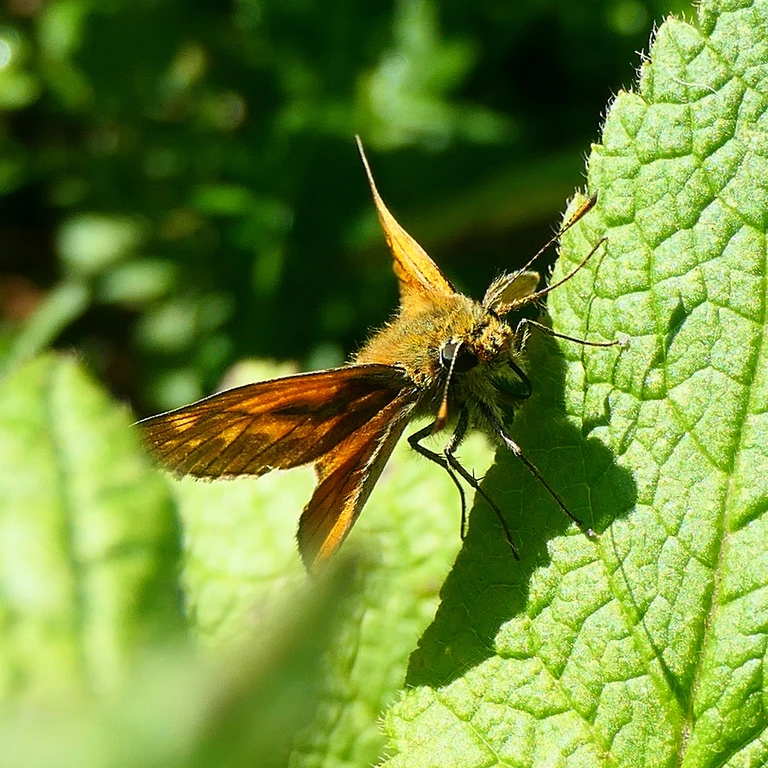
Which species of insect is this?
Ochlodes sylvanus (also Ochlodes venata)
